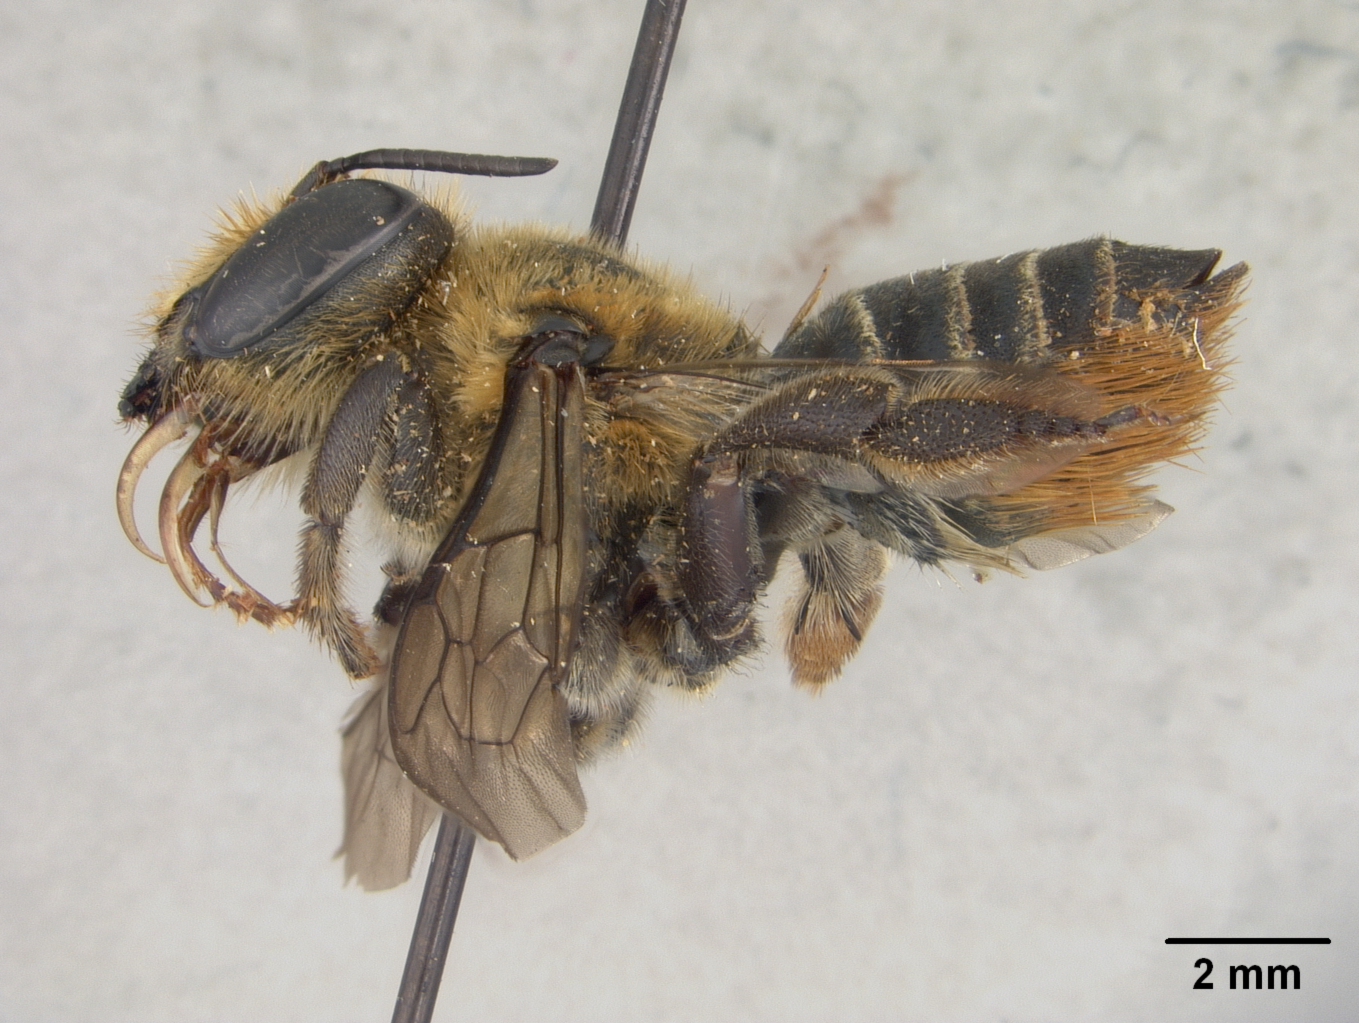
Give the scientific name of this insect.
Megachile shortlandi
